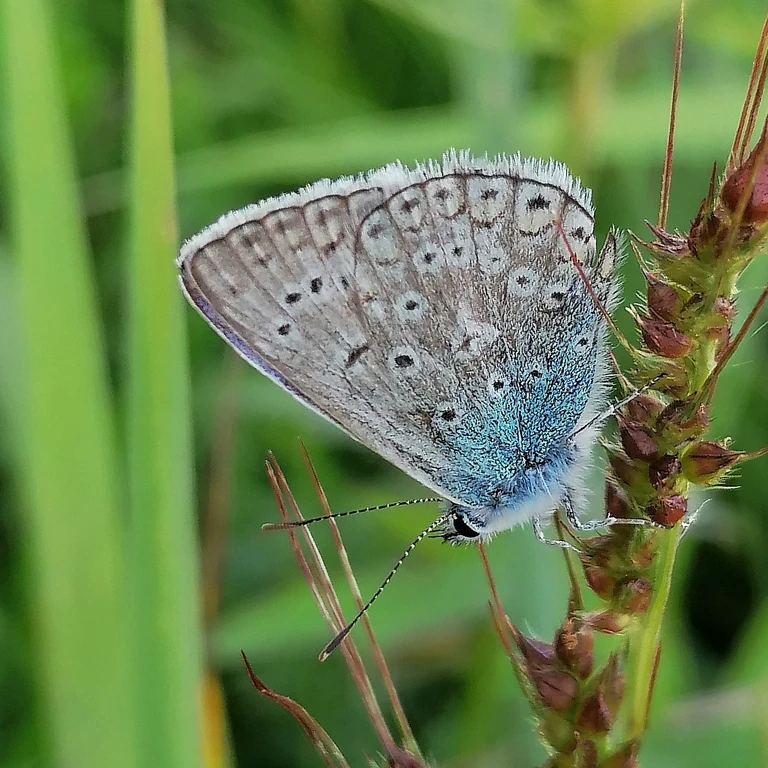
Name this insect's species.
Polyommatus icarus
